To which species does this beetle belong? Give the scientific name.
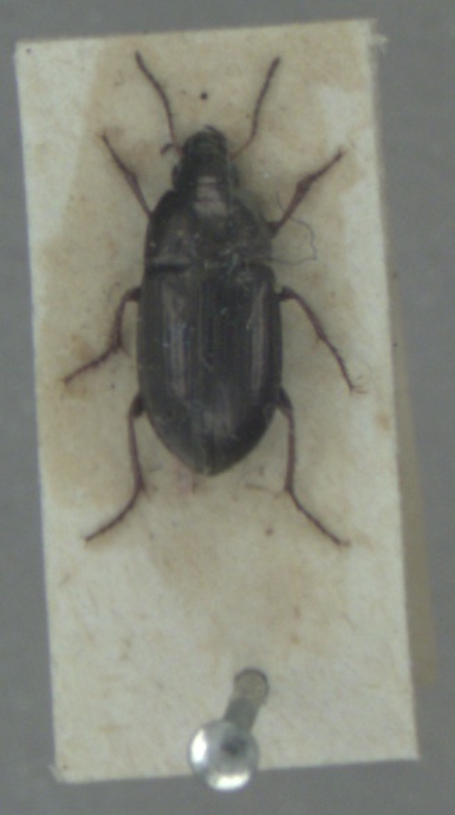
Amara aenea
